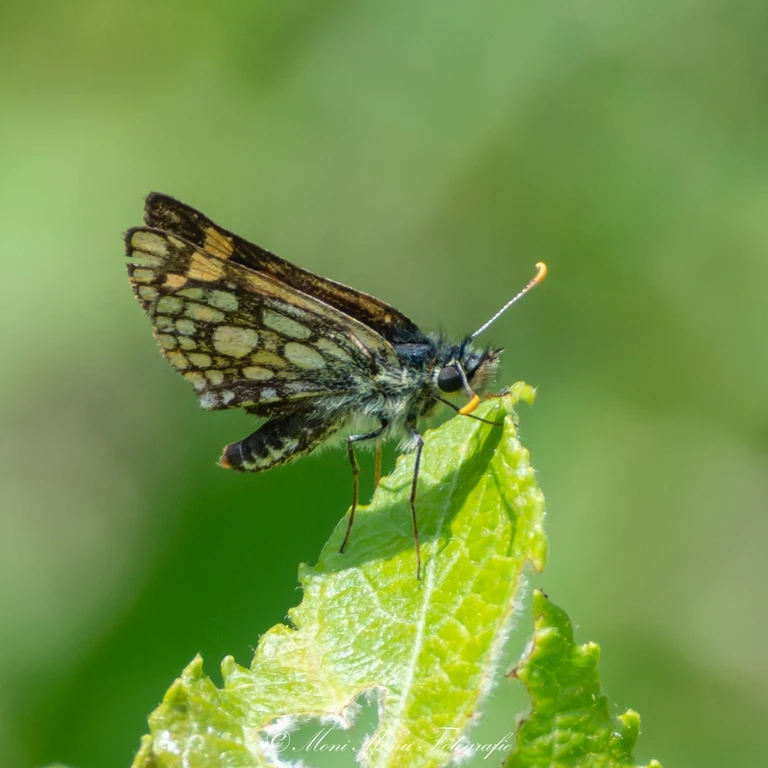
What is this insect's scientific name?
Carterocephalus palaemon
